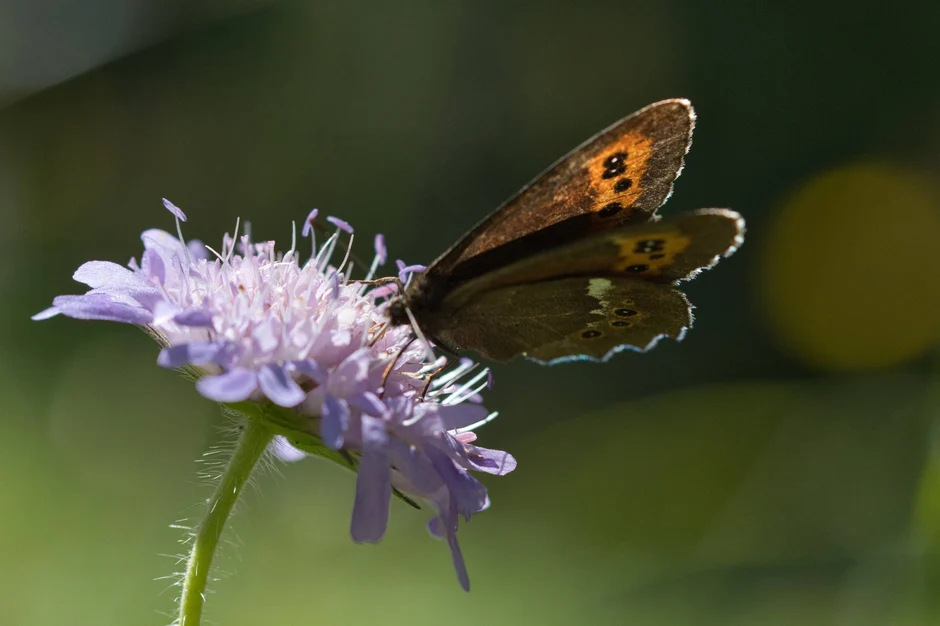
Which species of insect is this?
Erebia ligea
